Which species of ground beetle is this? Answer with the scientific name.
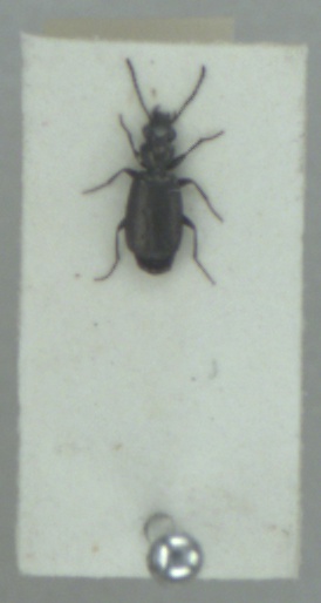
Syntomus foveatus
